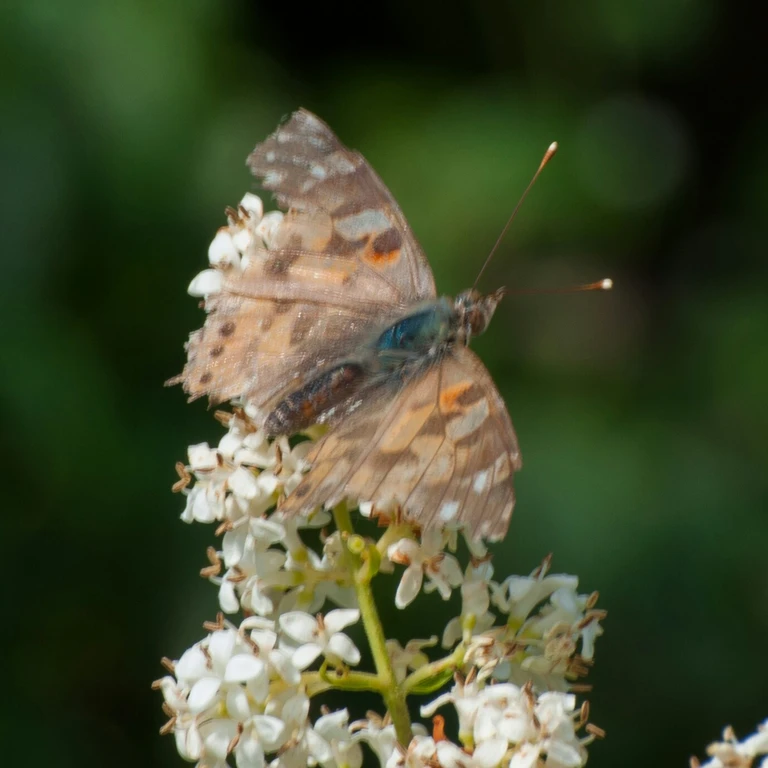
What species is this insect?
Vanessa cardui
